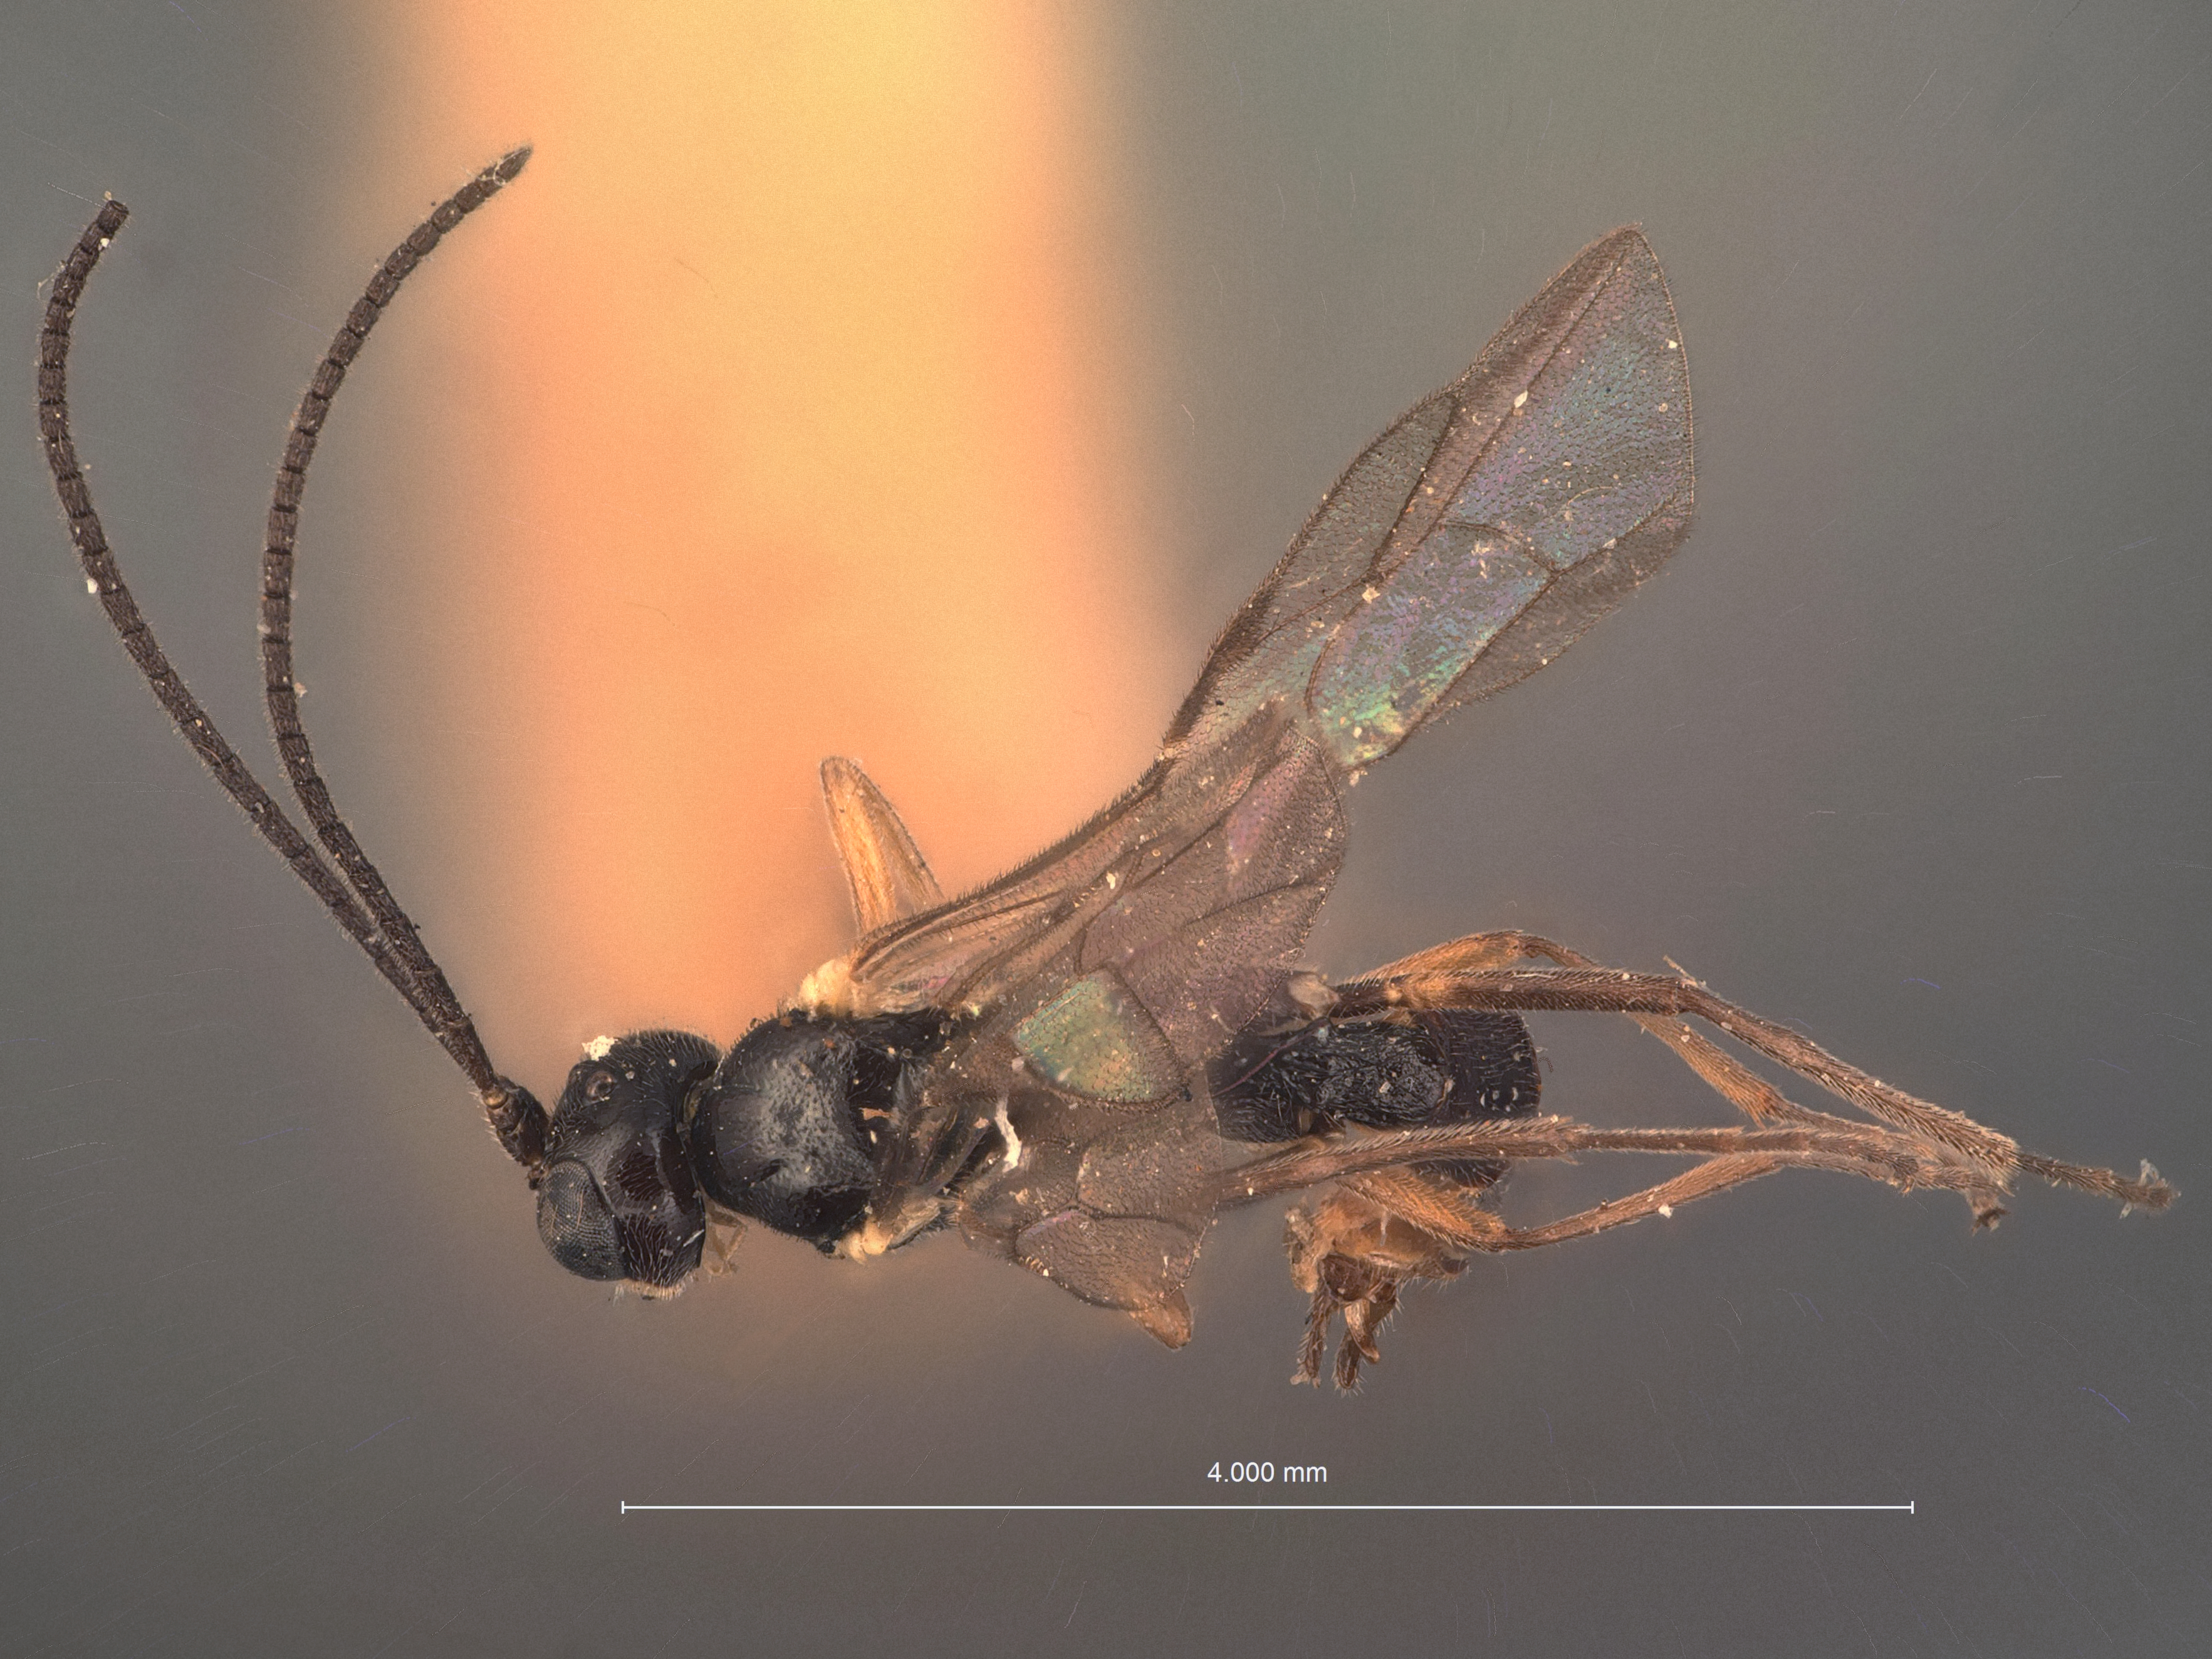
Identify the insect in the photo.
Eclytus yakutatensis
